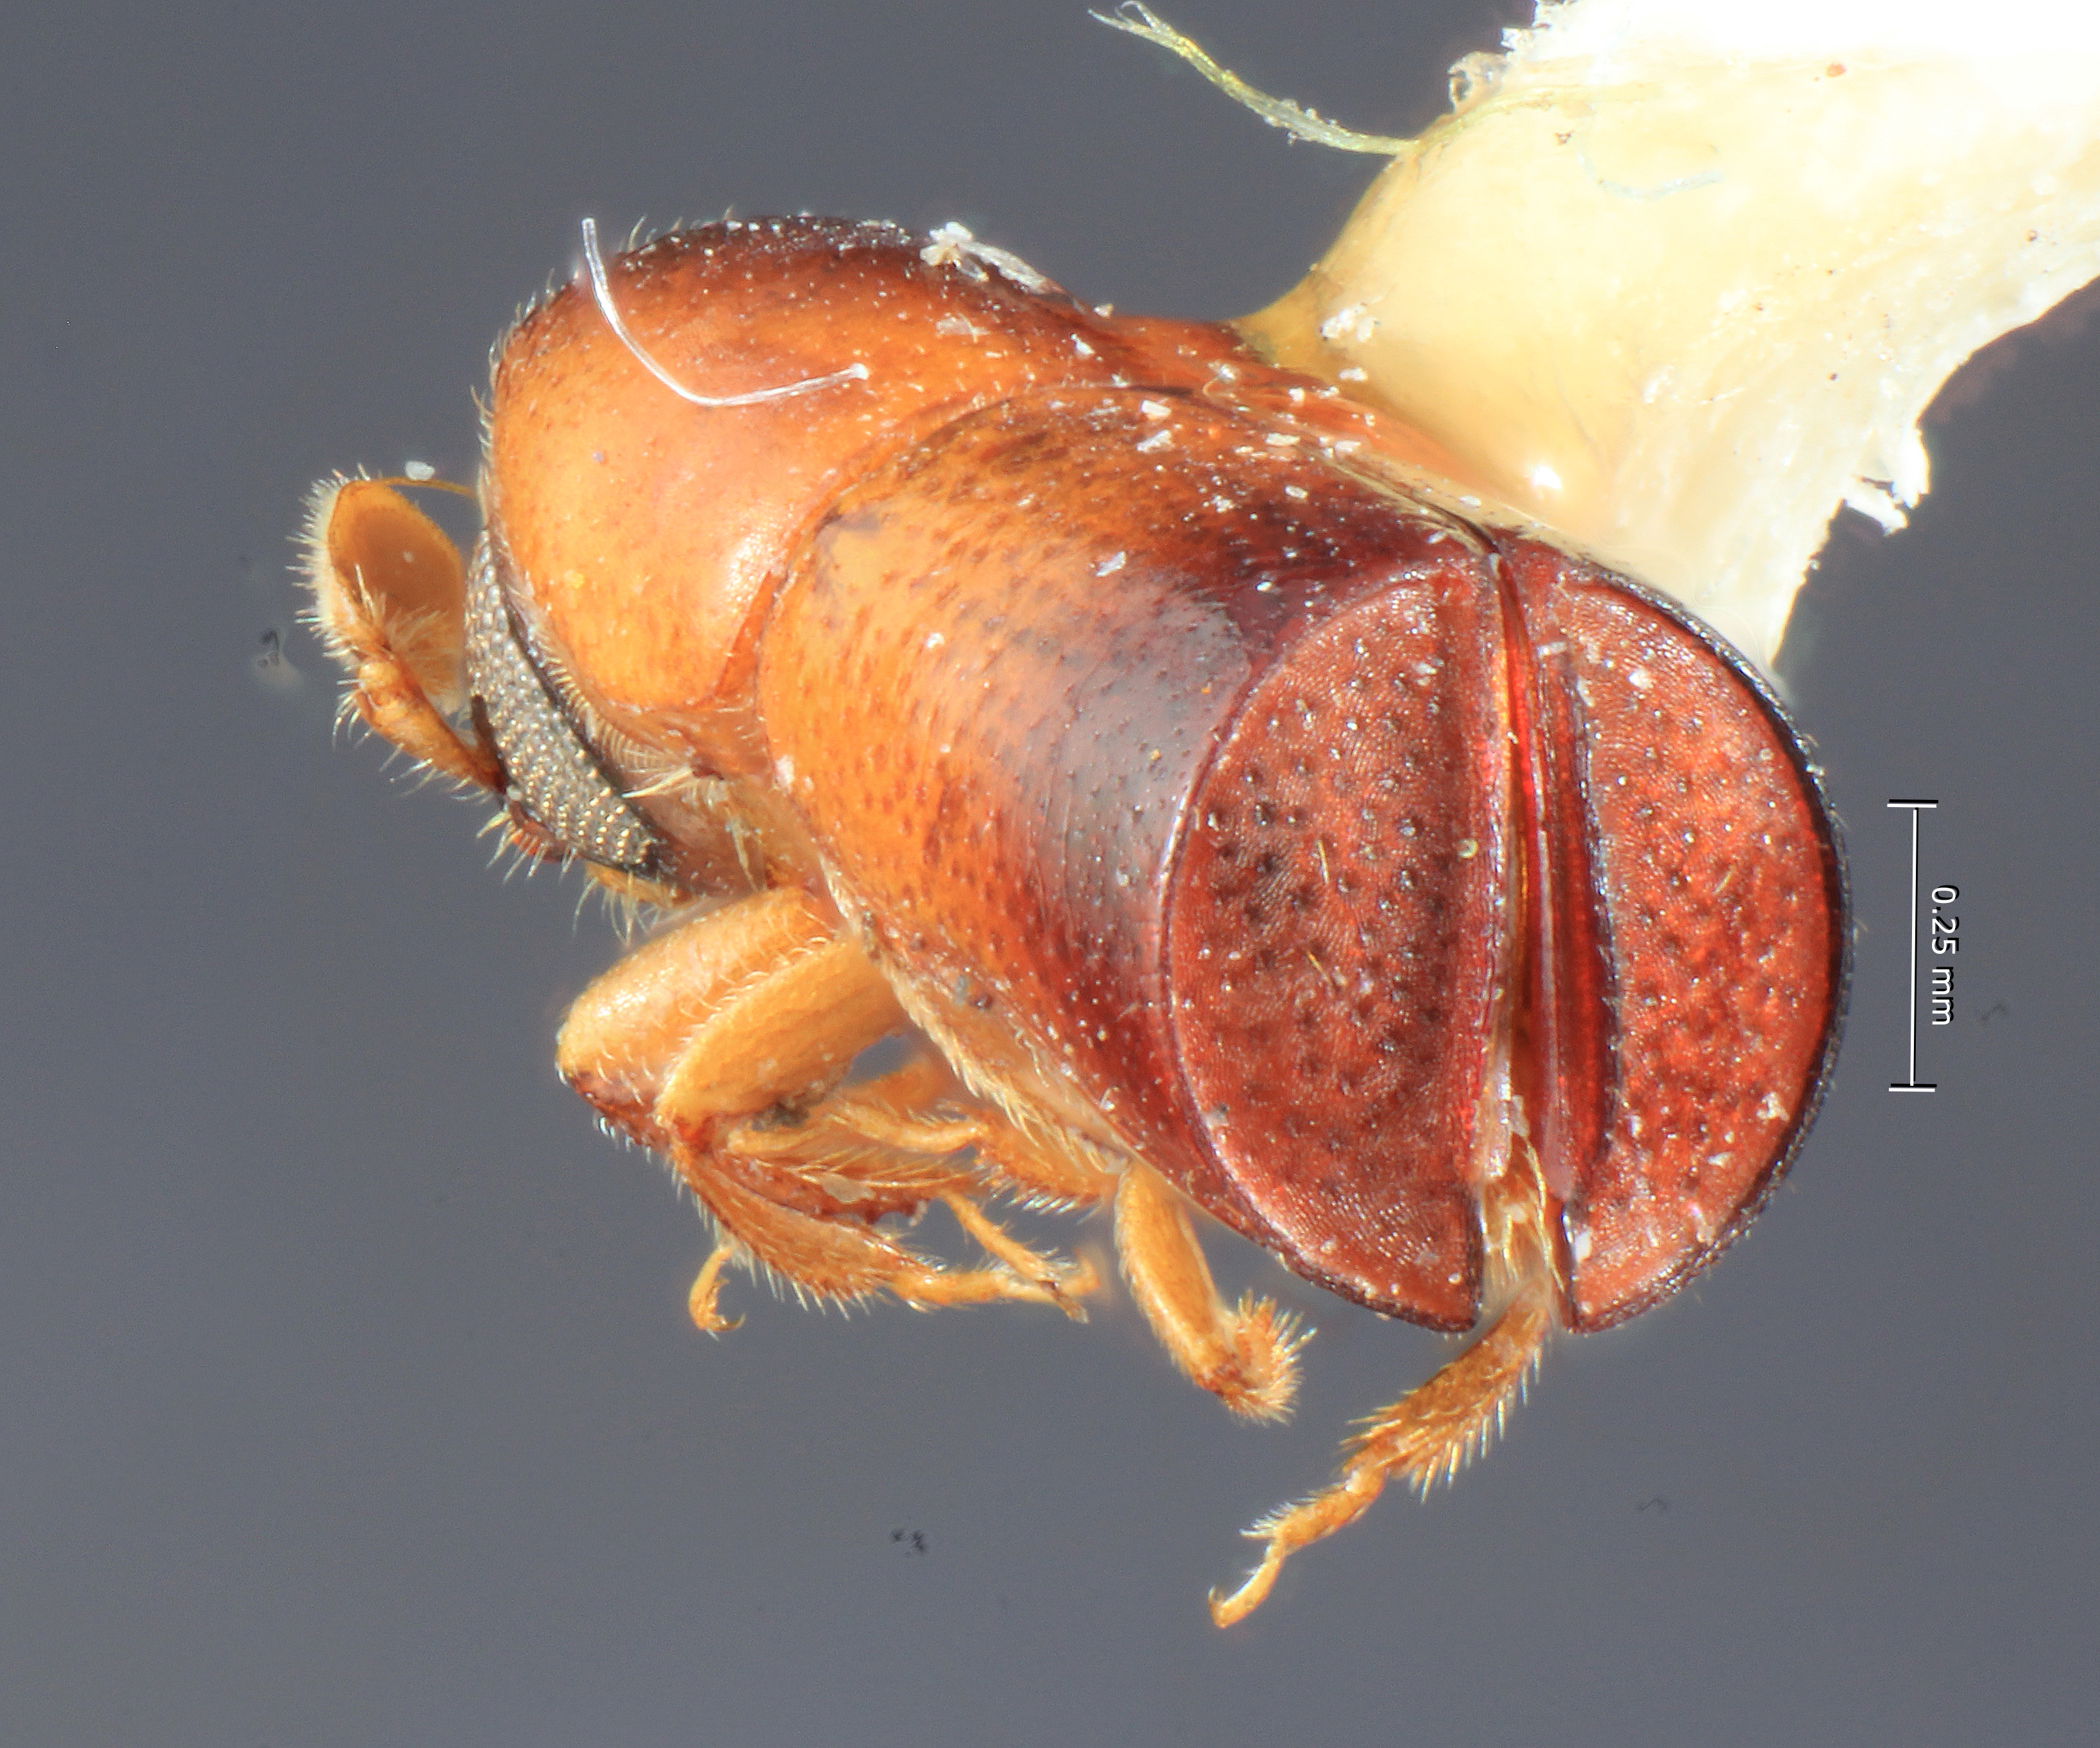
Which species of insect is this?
Corthylus procerus
